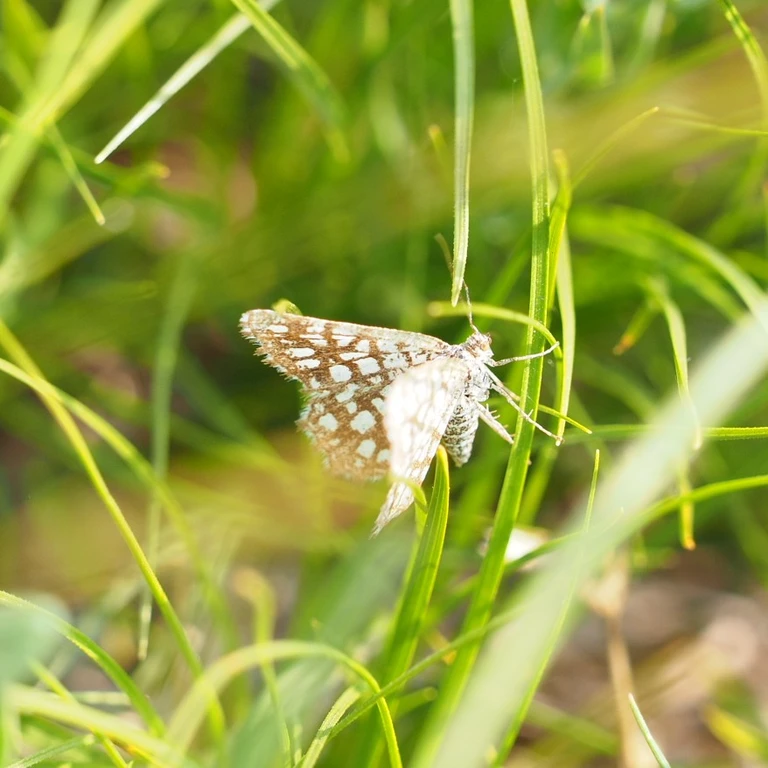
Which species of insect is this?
Chiasmia clathrata
